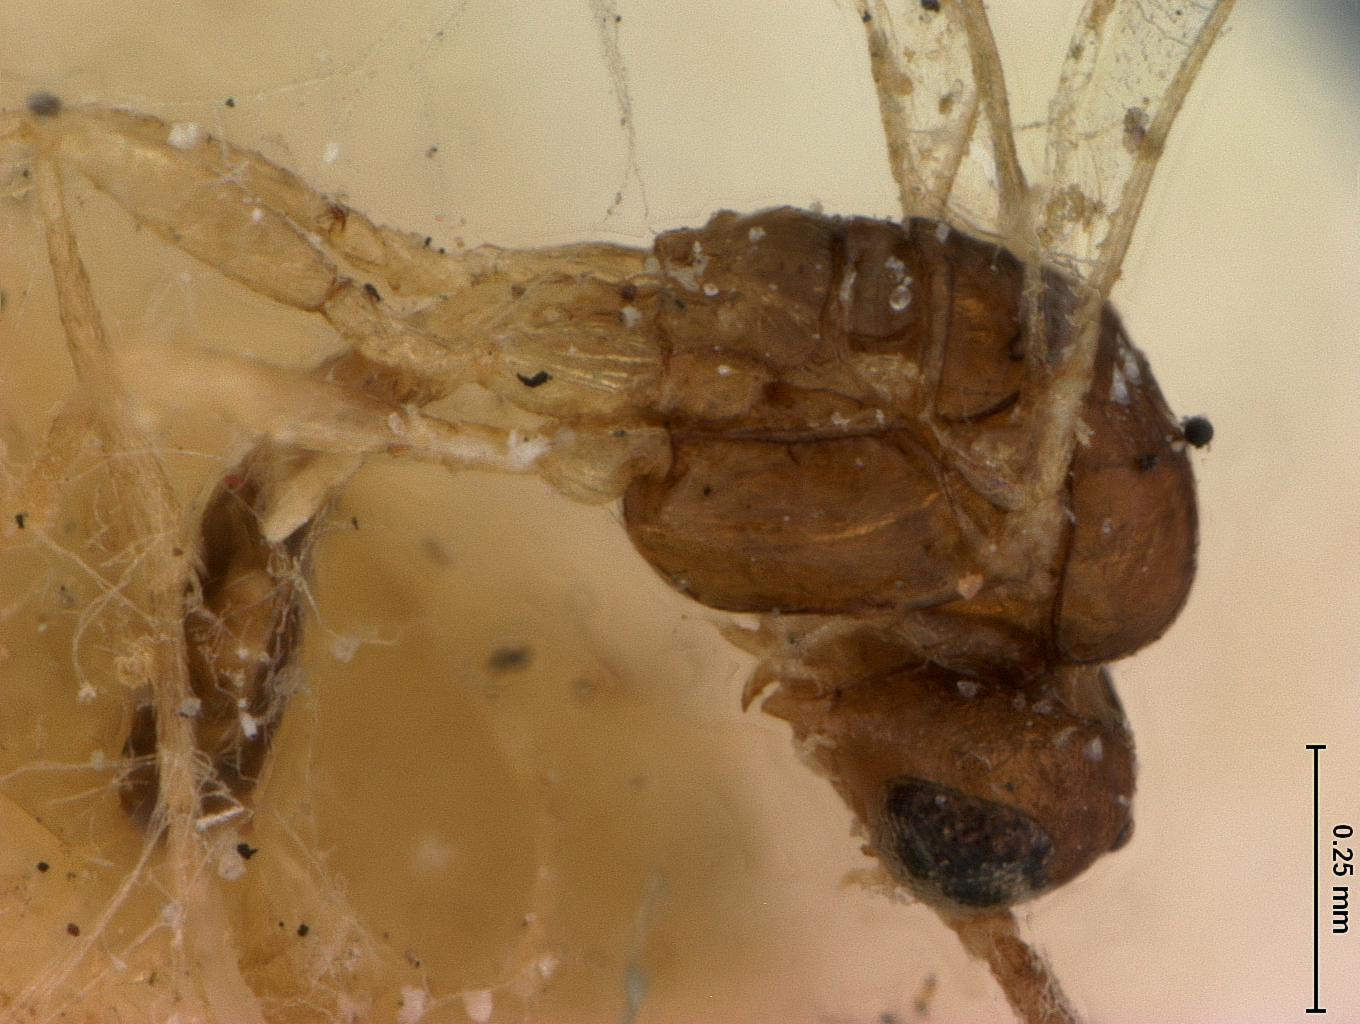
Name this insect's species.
Praon viburnaphis
